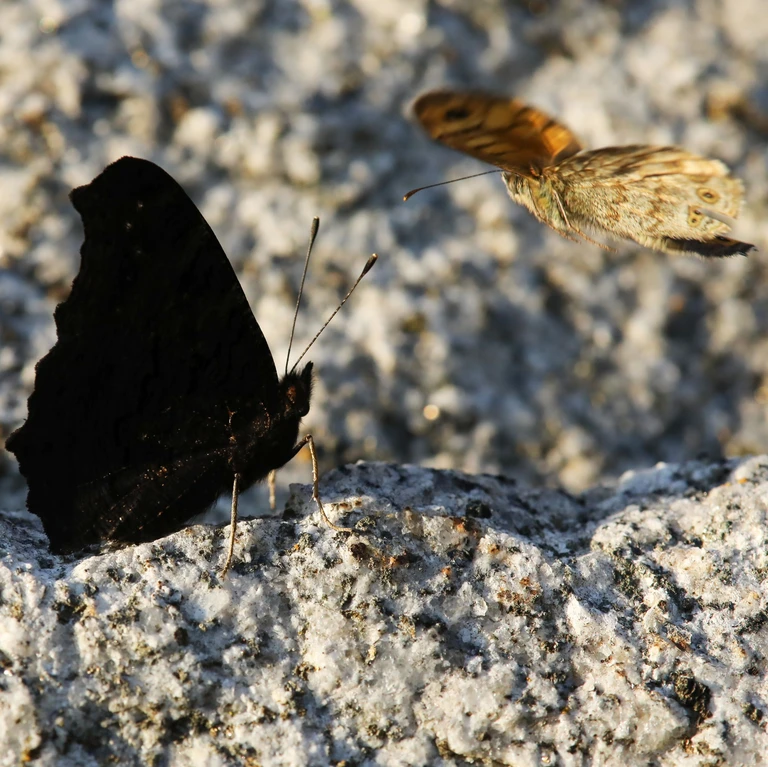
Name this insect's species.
Aglais io
